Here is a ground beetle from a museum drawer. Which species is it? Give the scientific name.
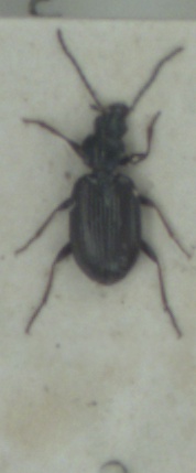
Bembidion atrocaeruleum
